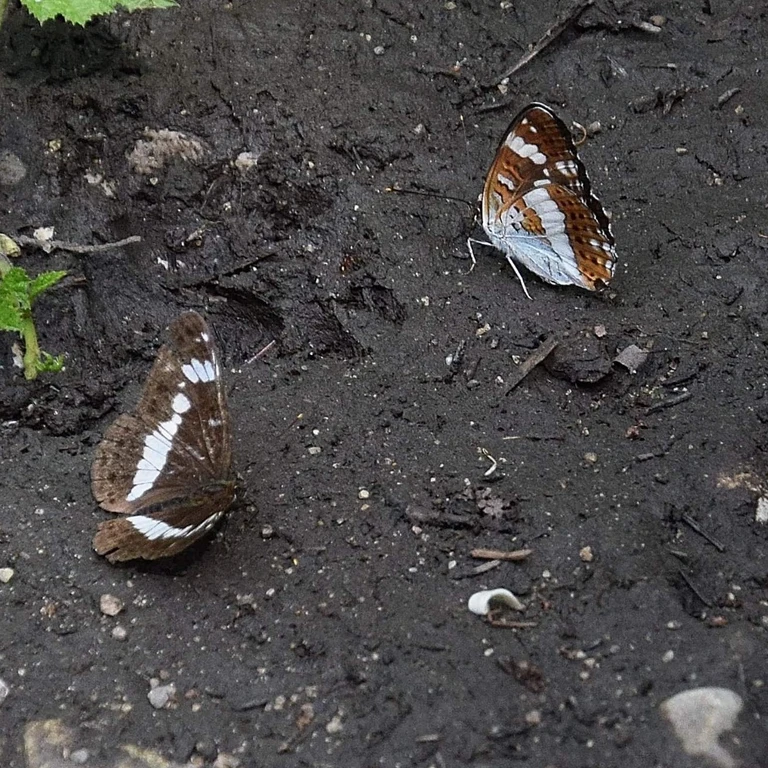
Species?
Limenitis camilla (also Ladoga camilla)
